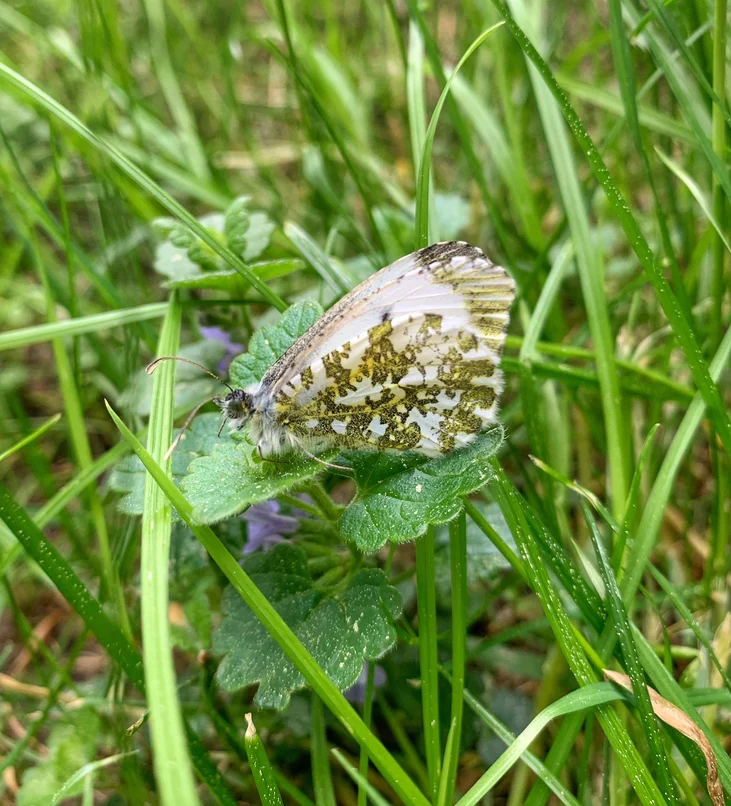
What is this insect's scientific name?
Anthocharis cardamines
